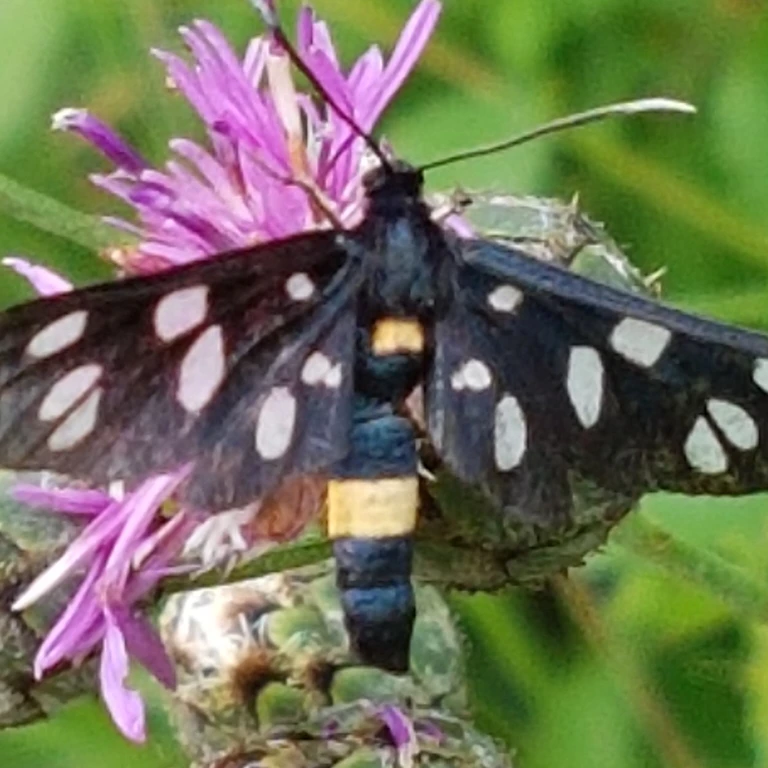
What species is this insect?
Amata phegea
